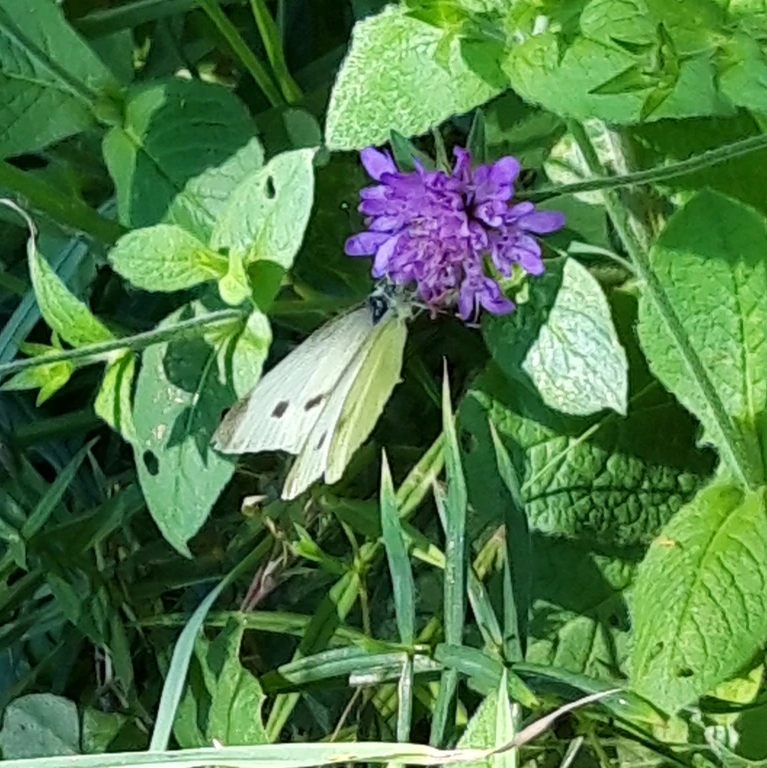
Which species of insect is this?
Pieris rapae
